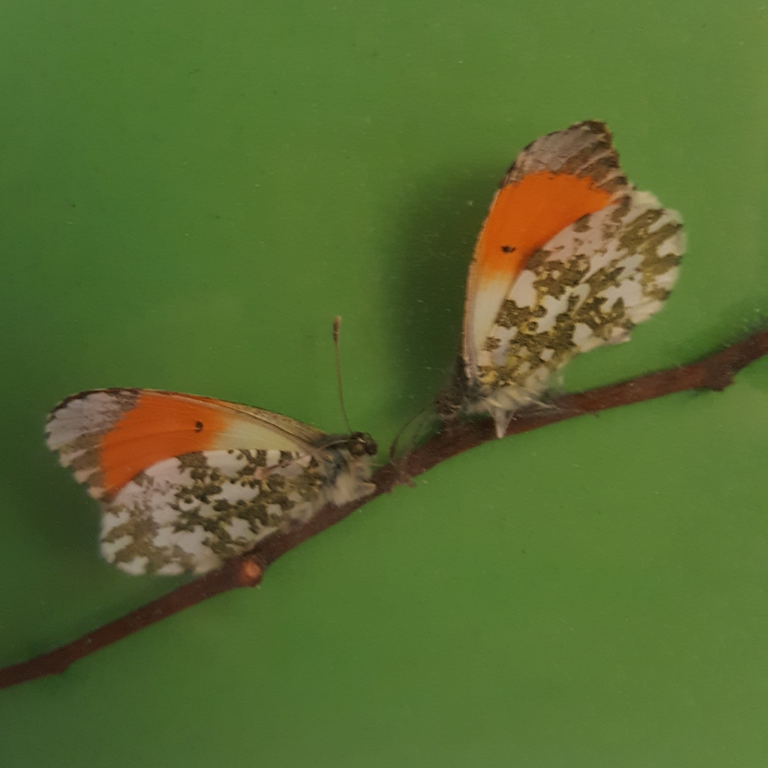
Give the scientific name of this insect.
Anthocharis cardamines
